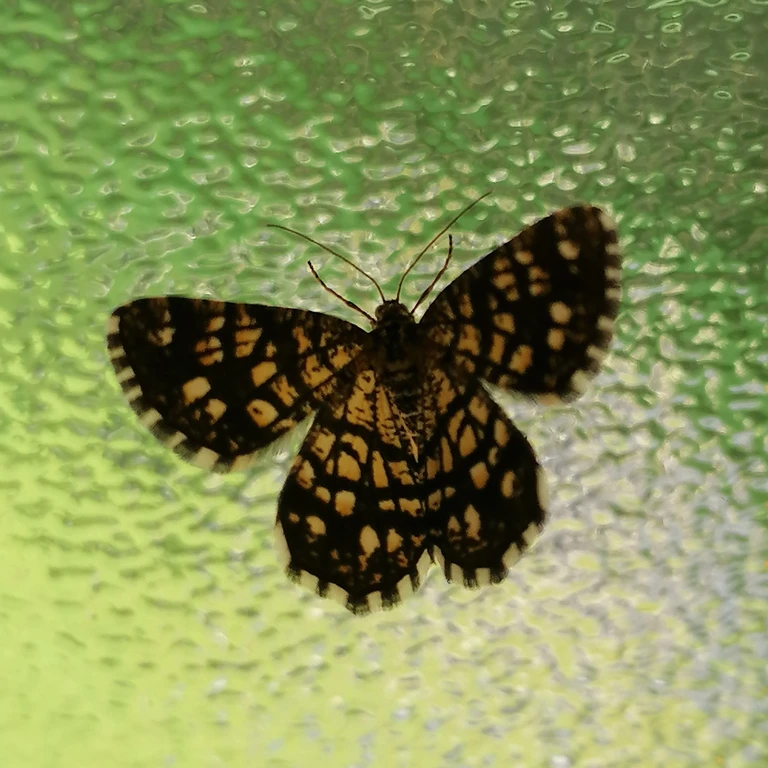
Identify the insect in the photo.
Chiasmia clathrata
